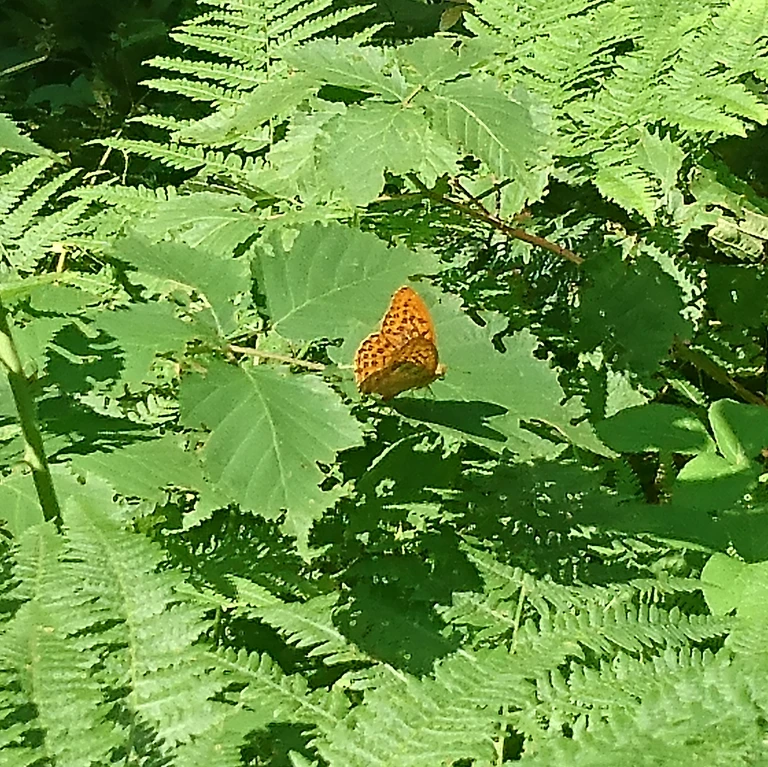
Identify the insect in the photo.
Argynnis paphia
